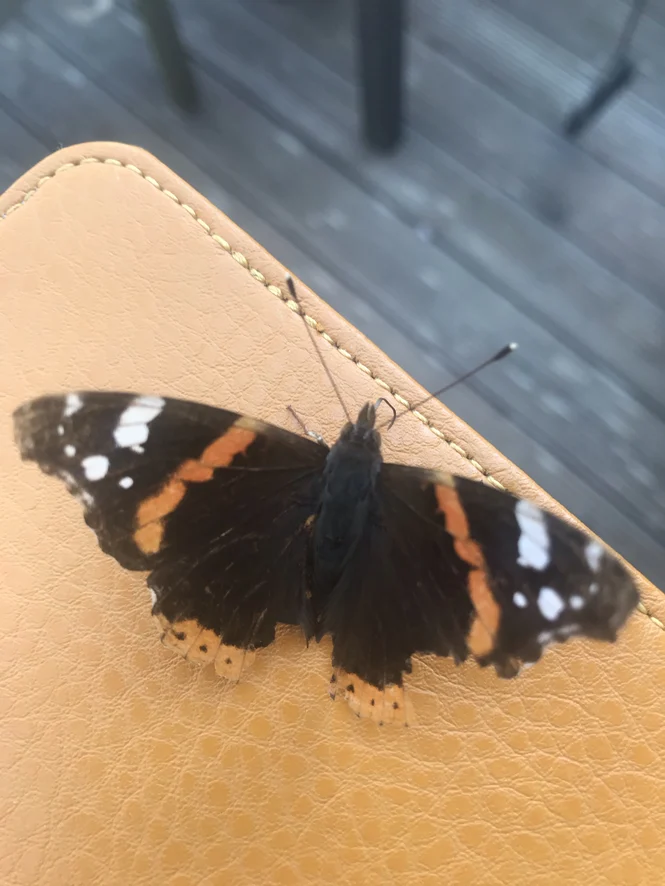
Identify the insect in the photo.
Vanessa atalanta
